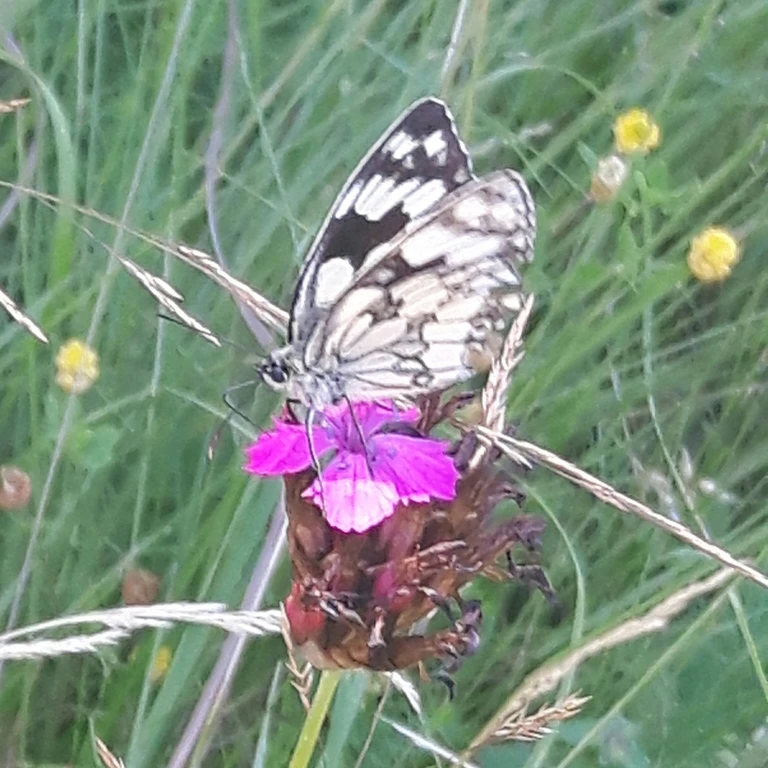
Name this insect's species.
Melanargia galathea
